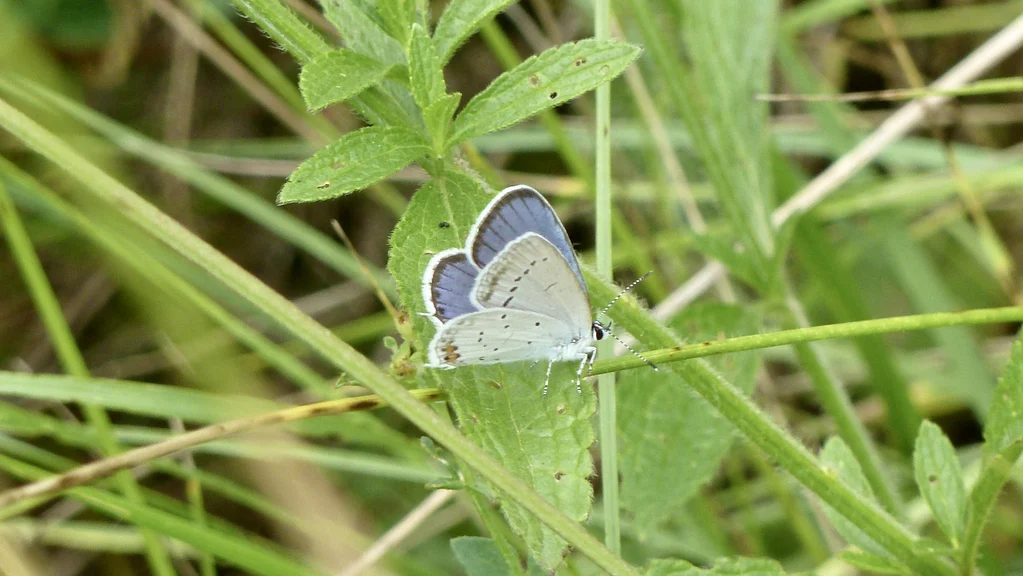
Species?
Cupido argiades (also Elkalyce argiades)
